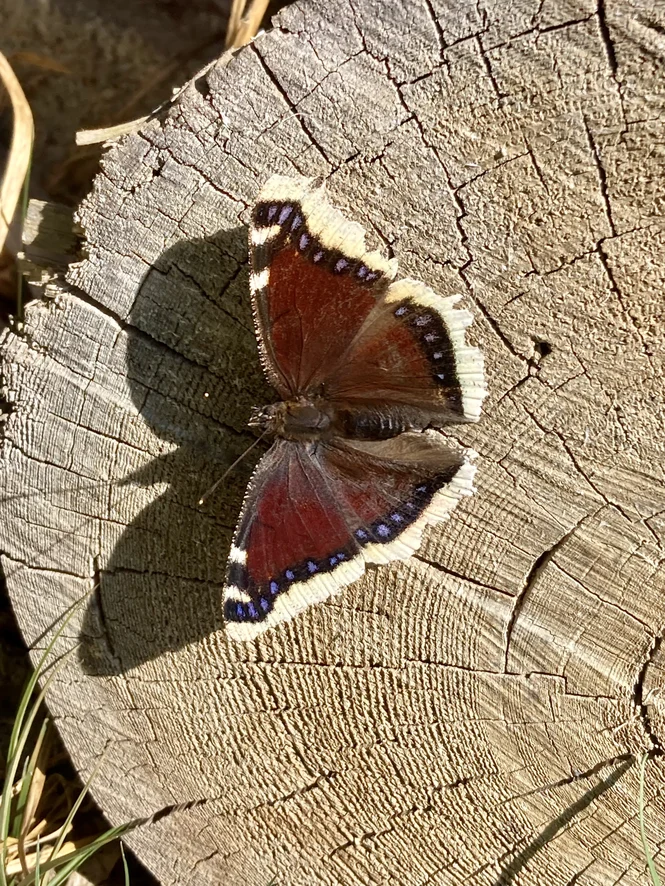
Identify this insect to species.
Nymphalis antiopa
